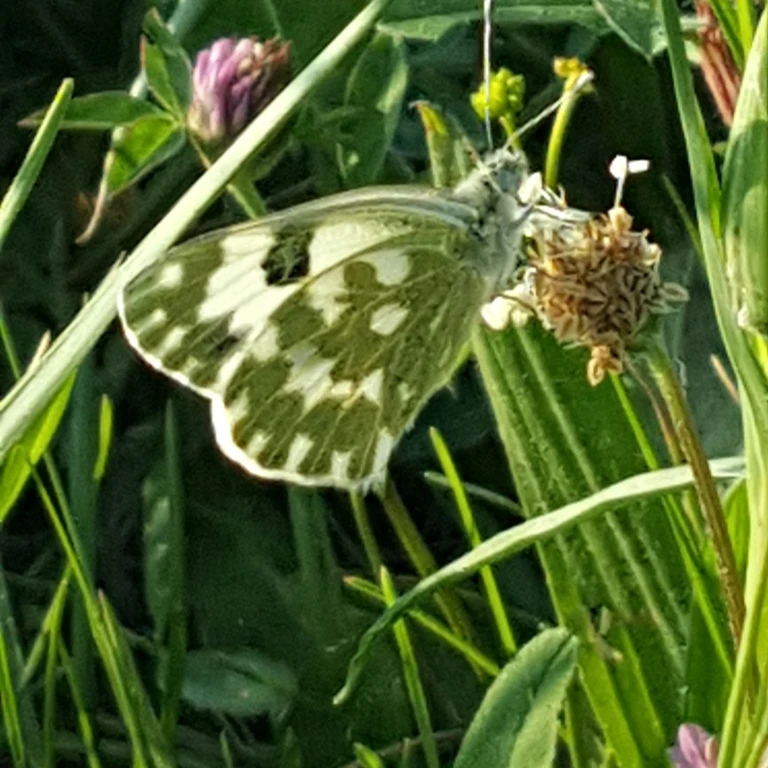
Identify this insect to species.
Pontia edusa
